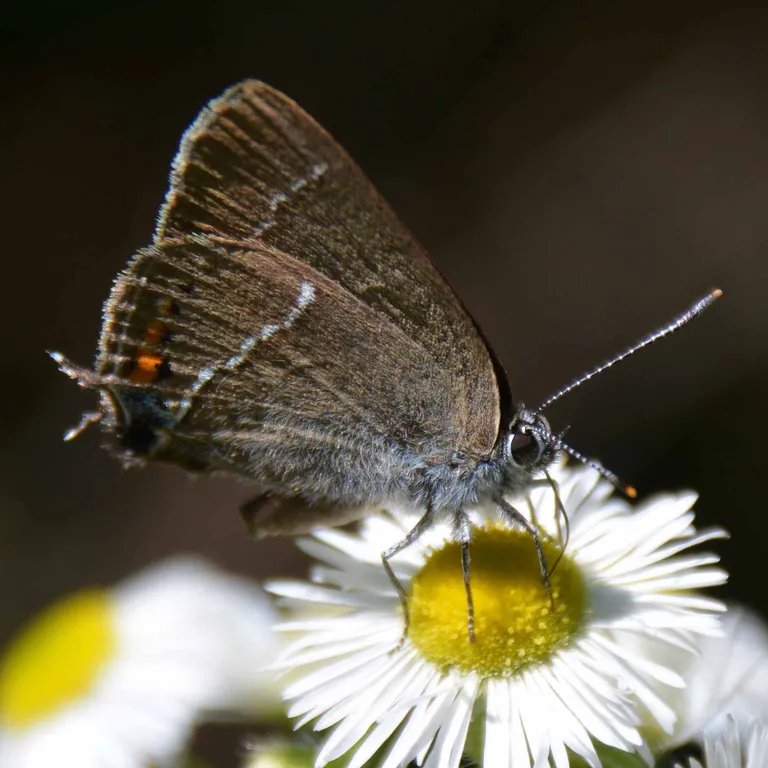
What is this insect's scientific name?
Satyrium spini (also Tuttiola spini)
